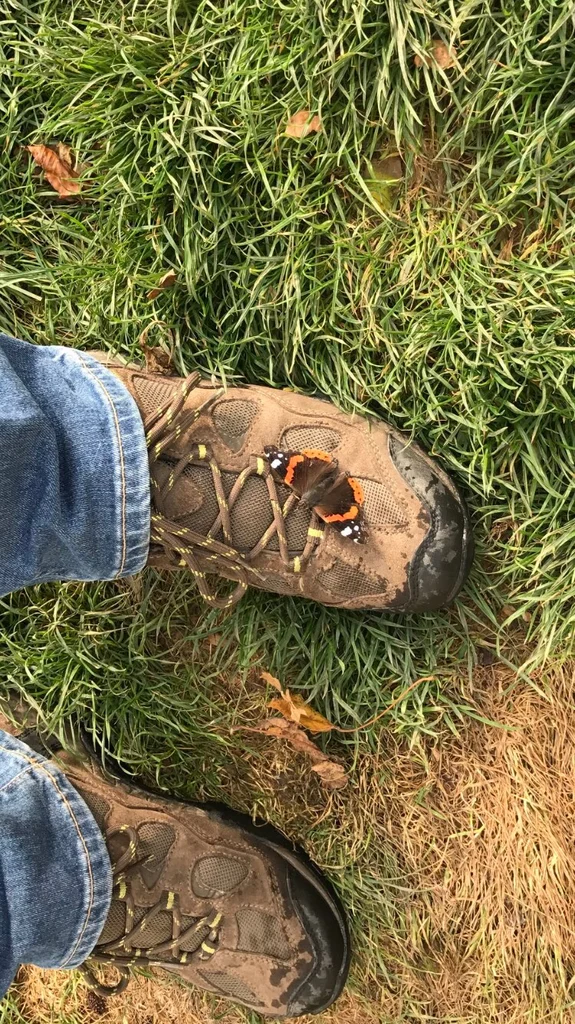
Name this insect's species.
Vanessa atalanta
